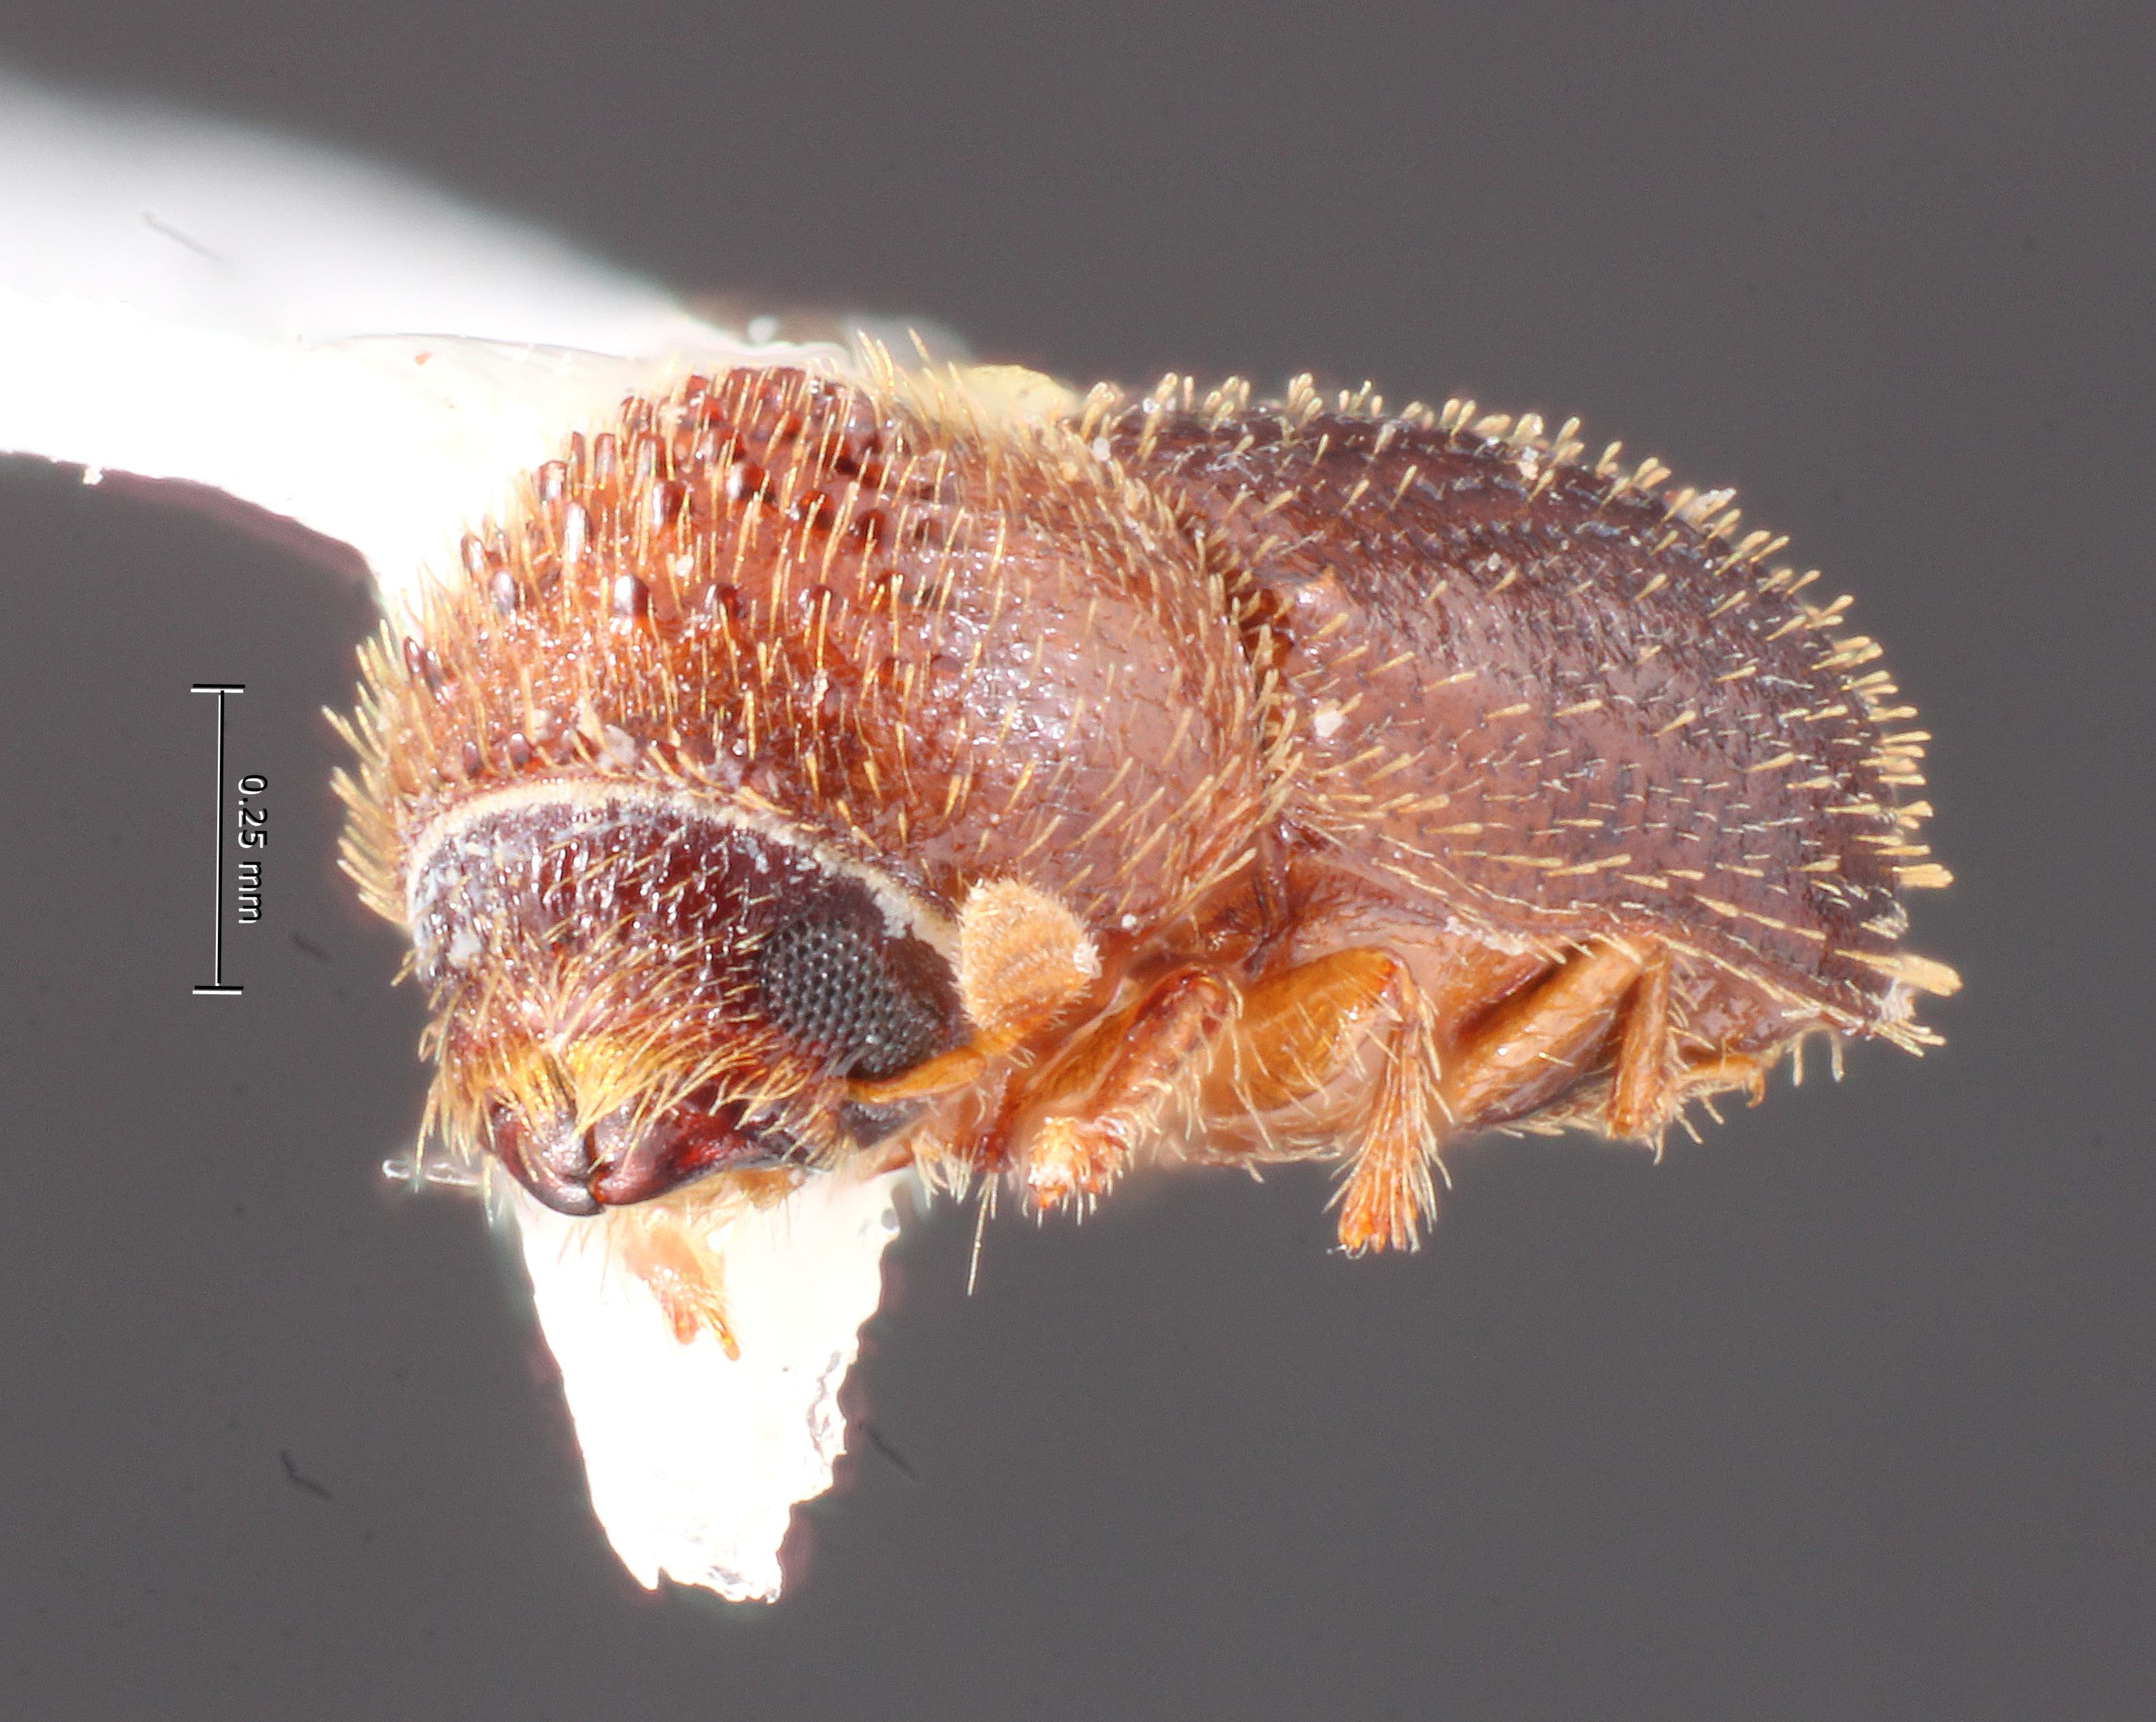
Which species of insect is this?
Cryptocarenus spatulatus
